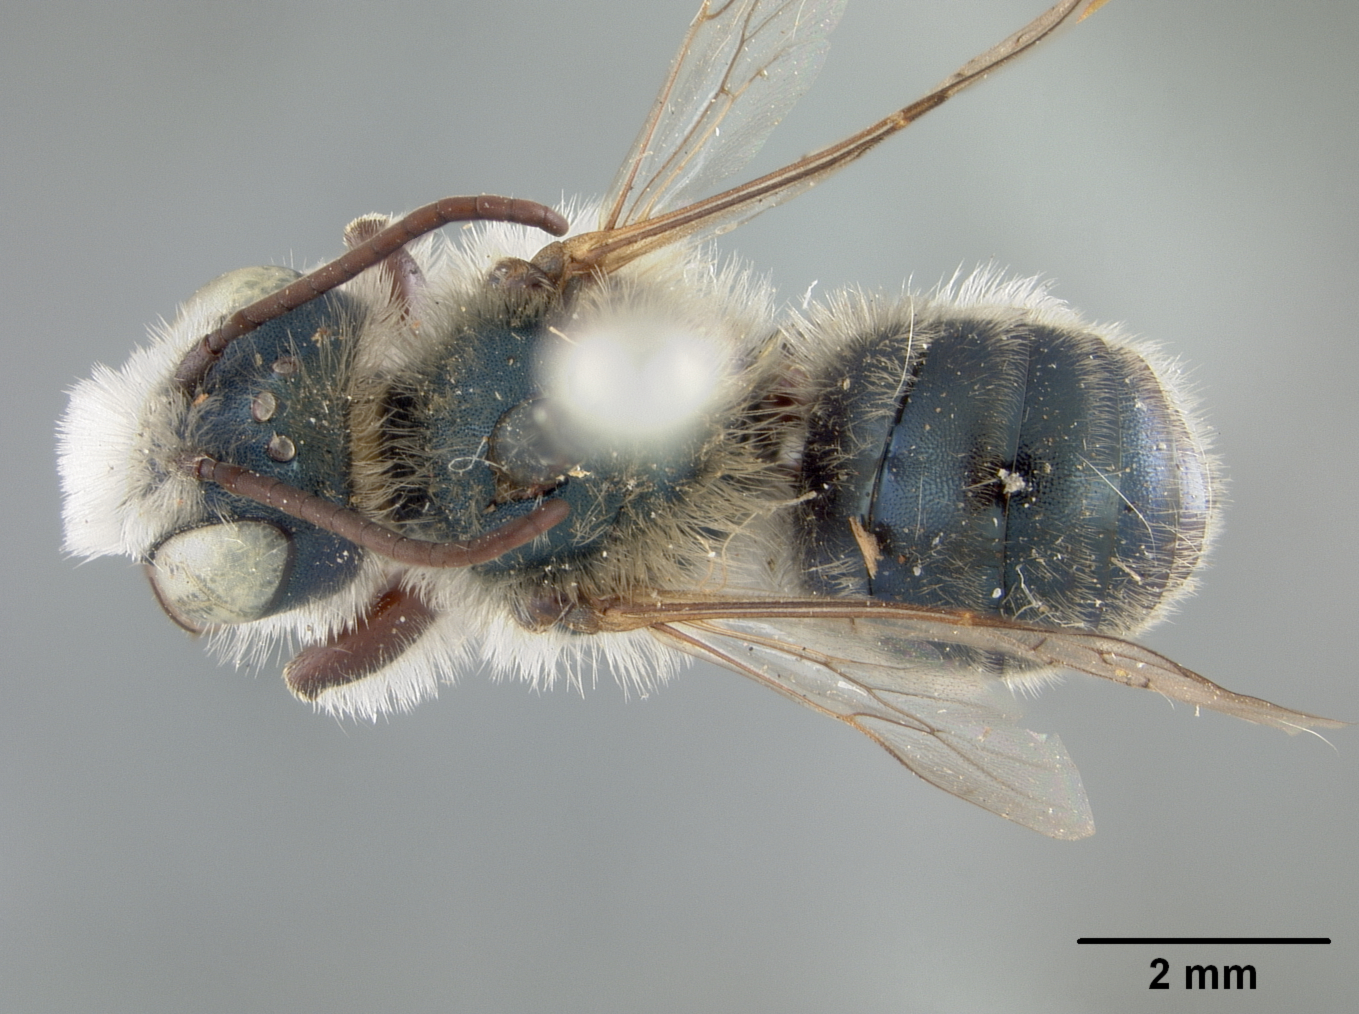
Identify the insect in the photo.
Osmia physariae
